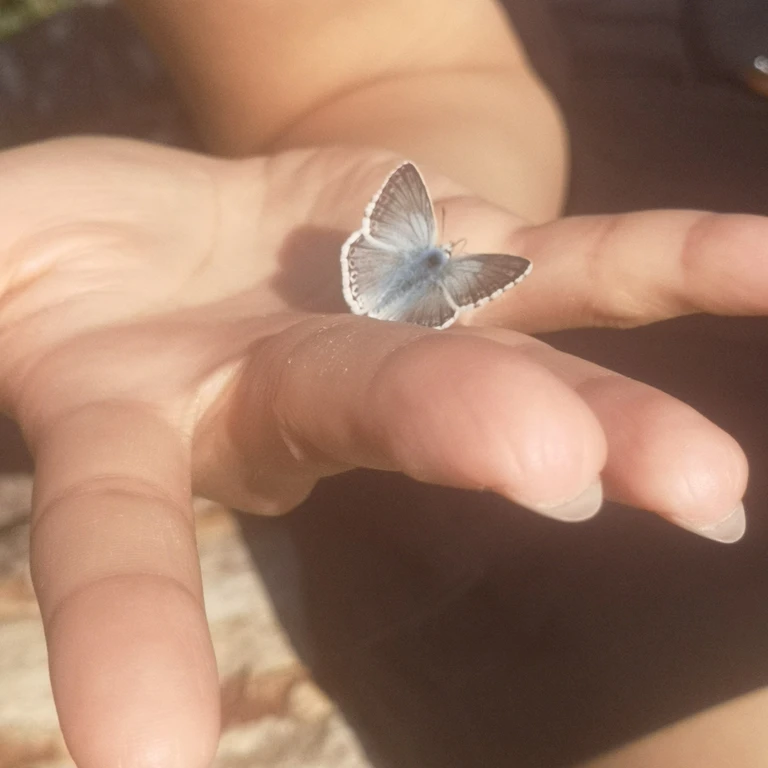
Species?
Lysandra coridon
